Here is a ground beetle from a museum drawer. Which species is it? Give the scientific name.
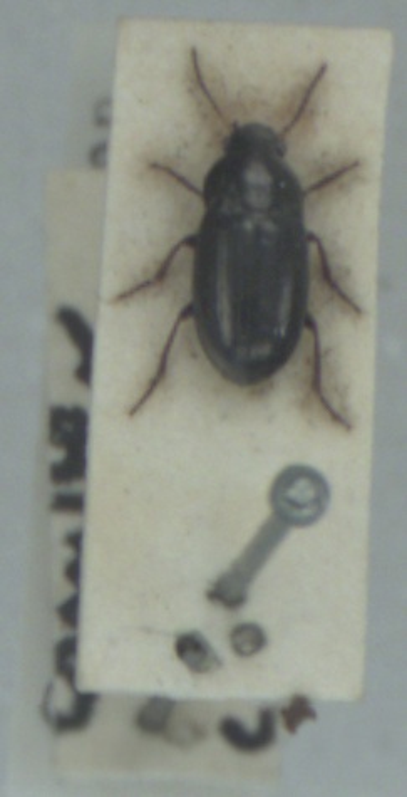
Amara tibialis
